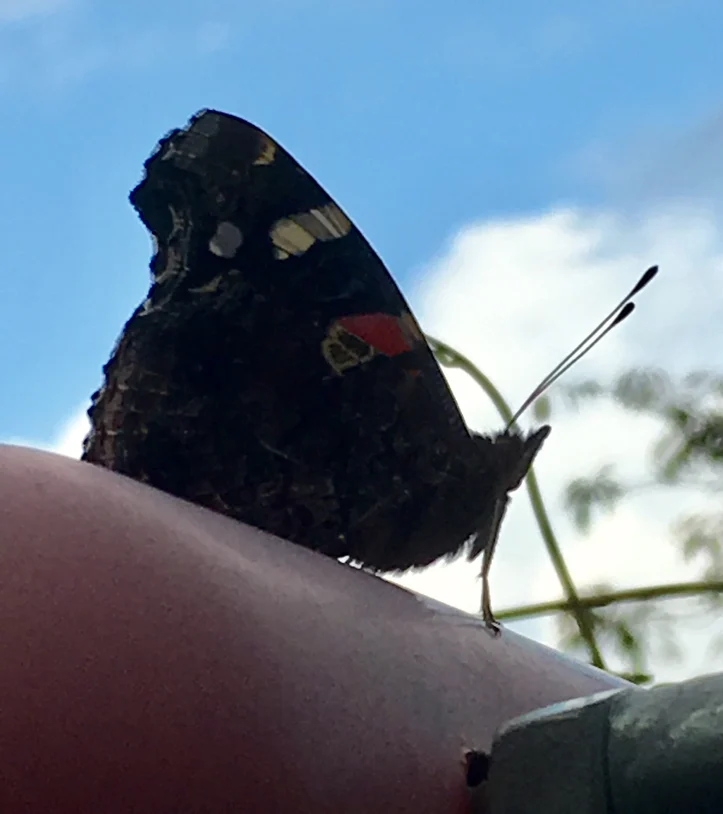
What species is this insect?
Vanessa atalanta
